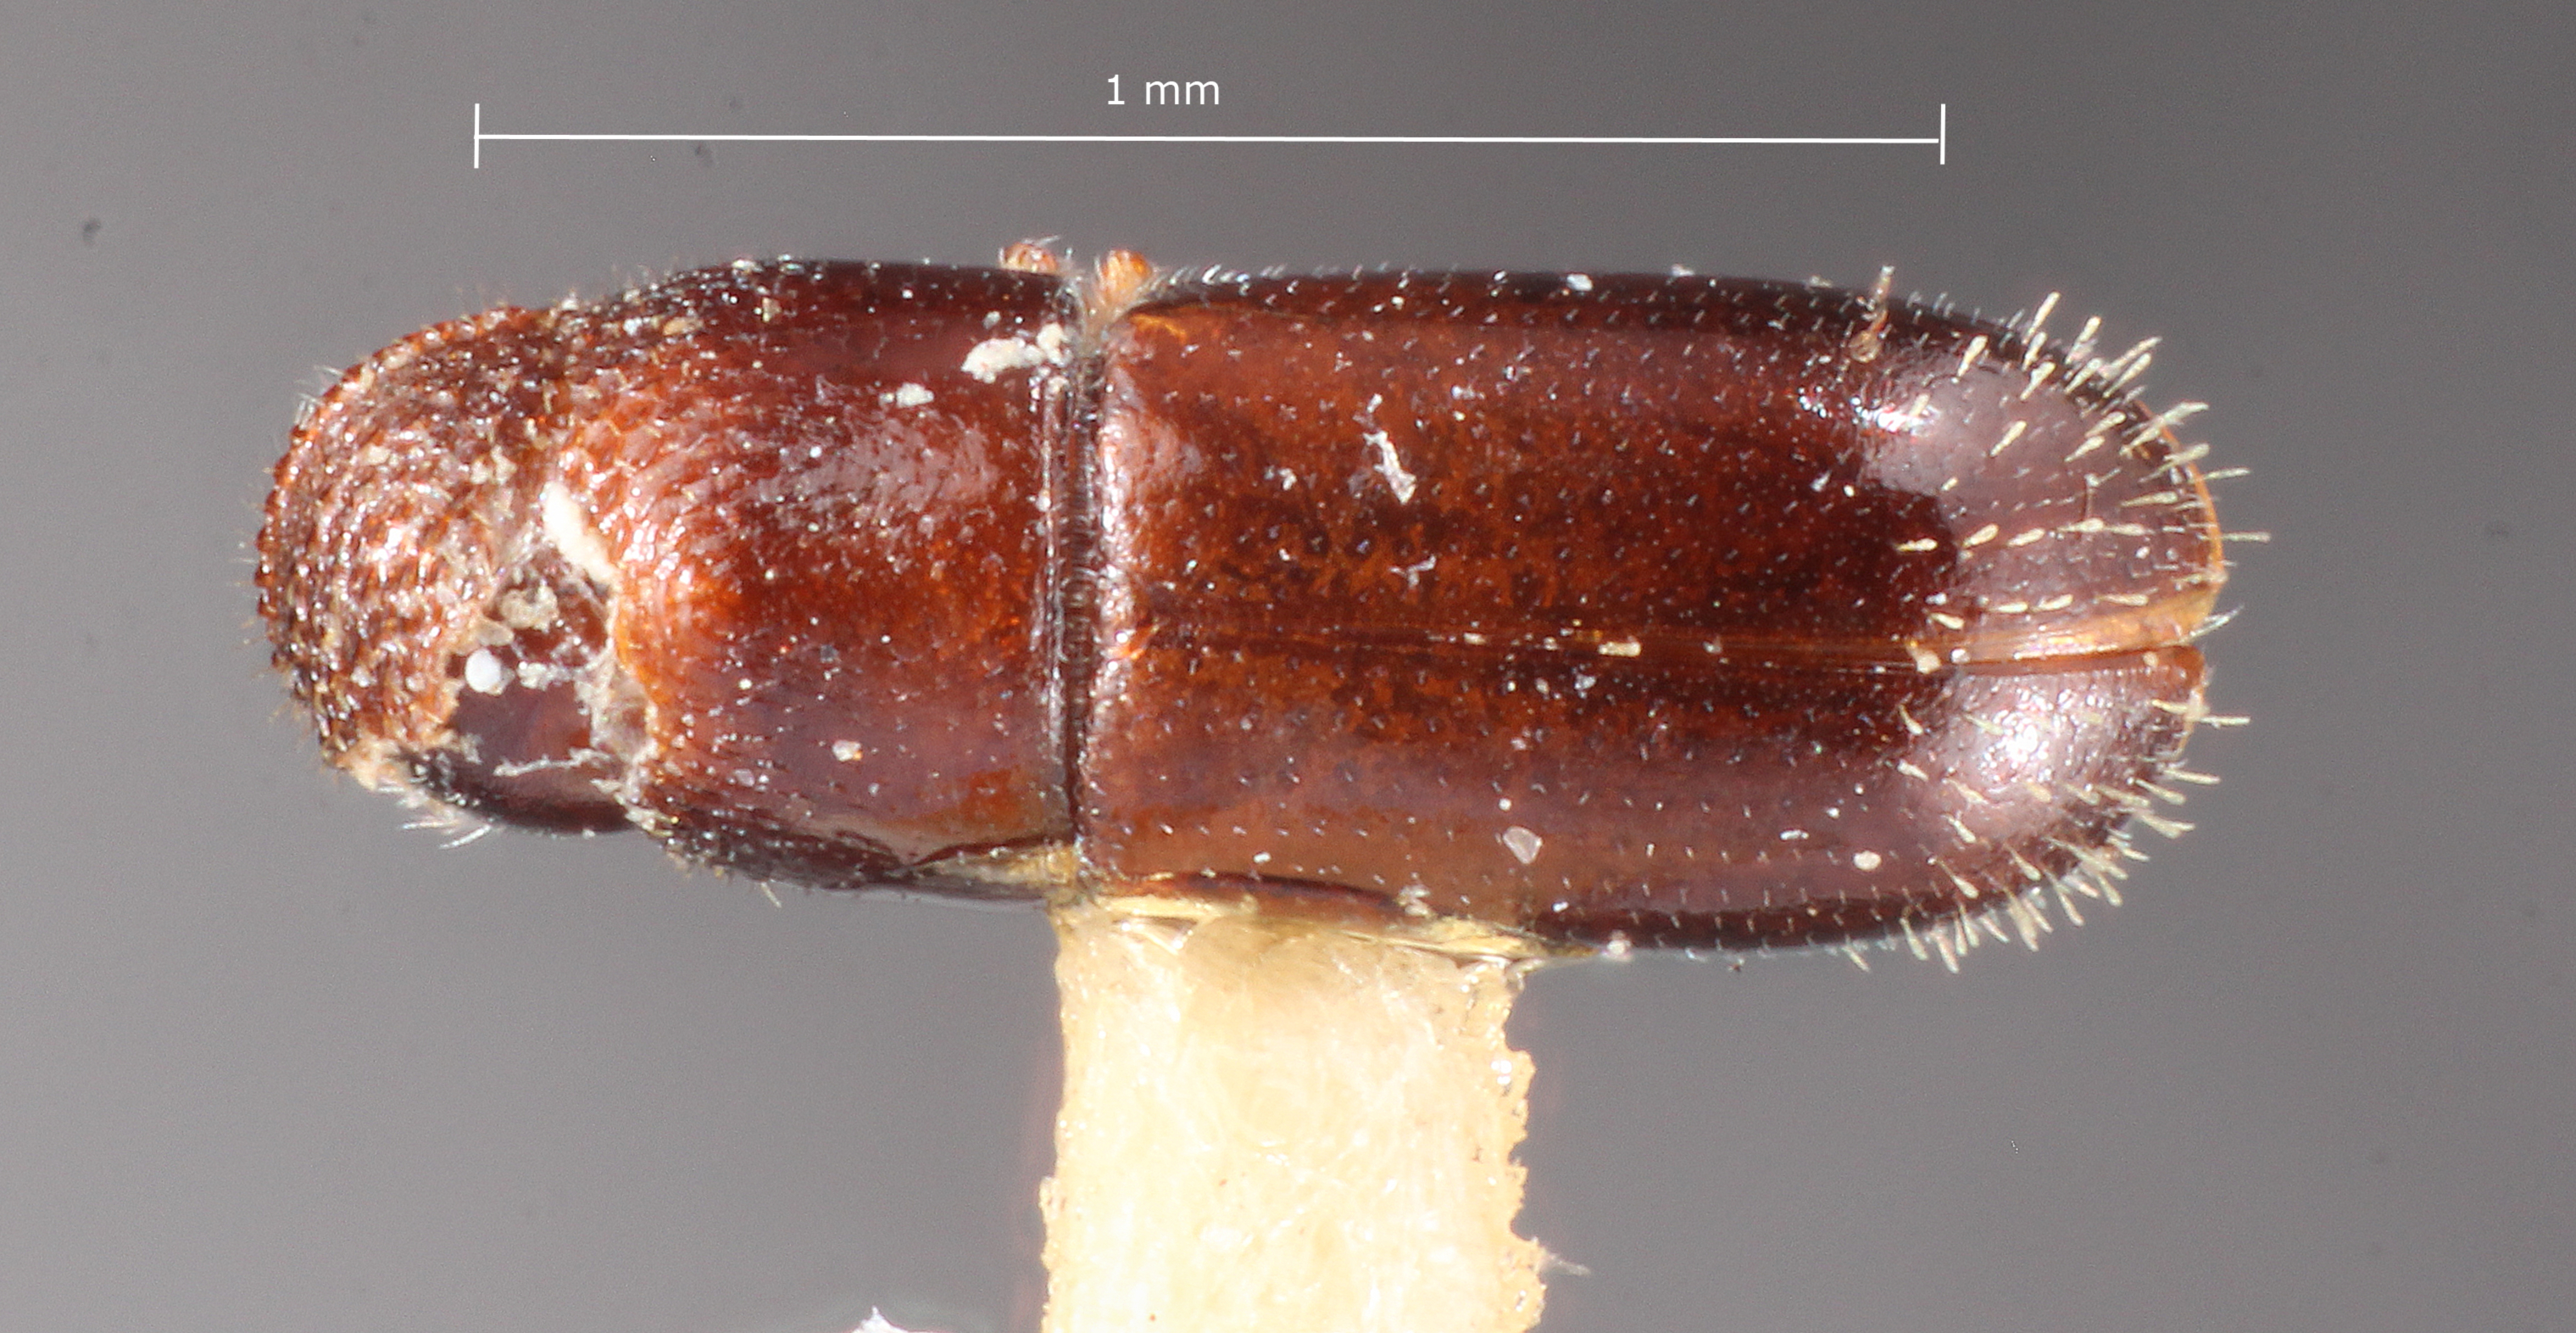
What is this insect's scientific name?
Pityophthoroides robai
